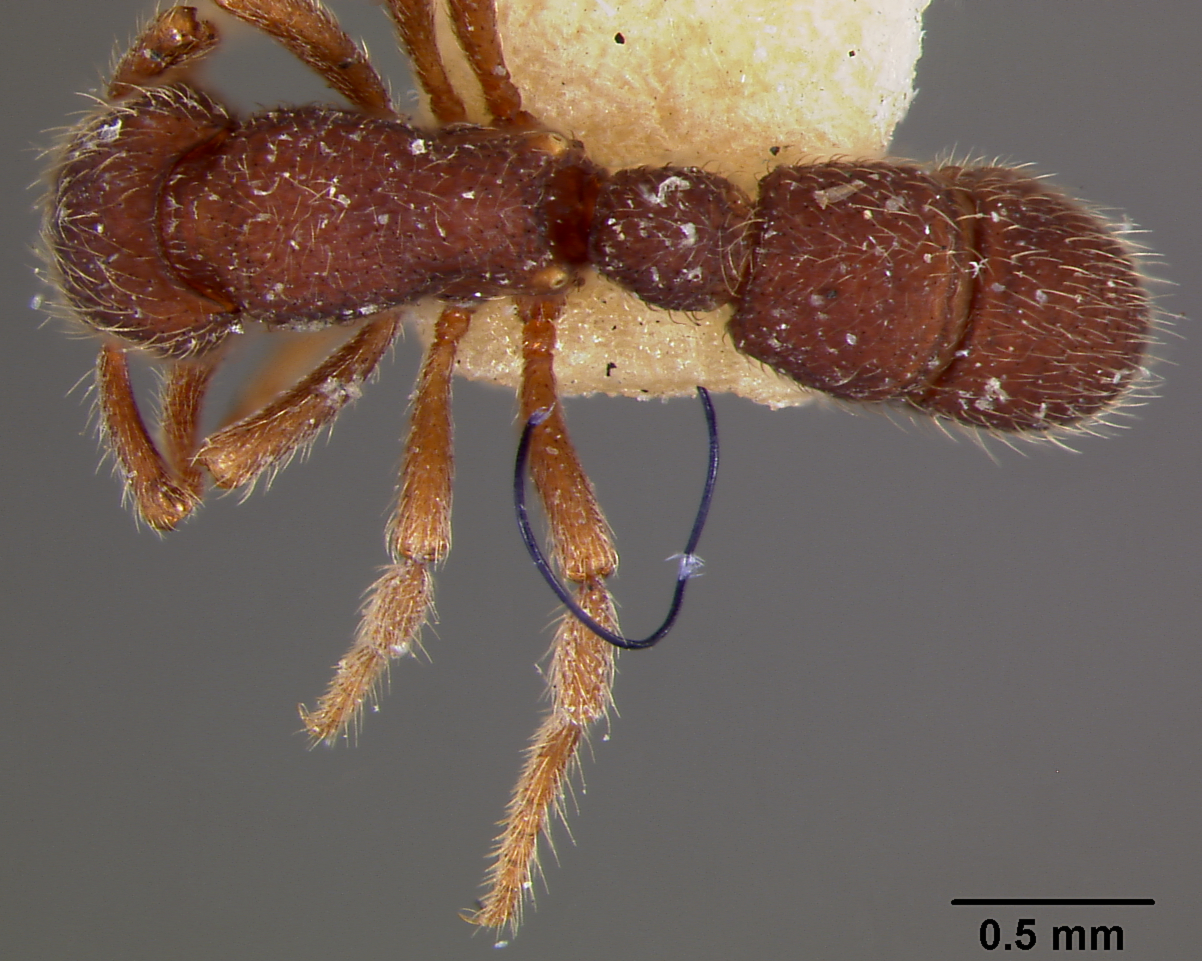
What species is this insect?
Opisthoscyphus scabrosus
